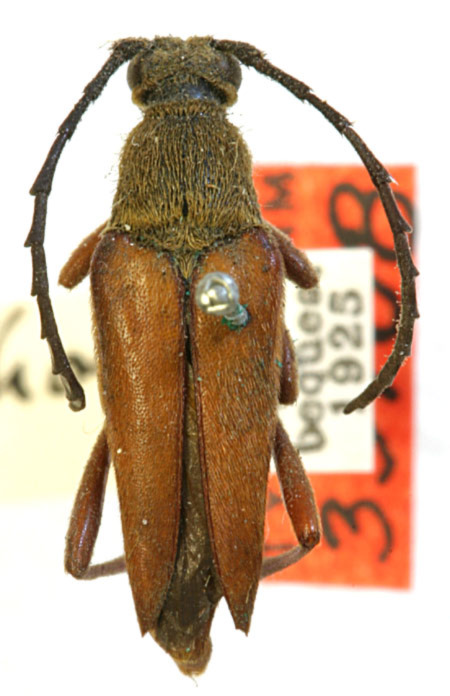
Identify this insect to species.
Typocerus thoracicus (also Typocerus acuticauda)
